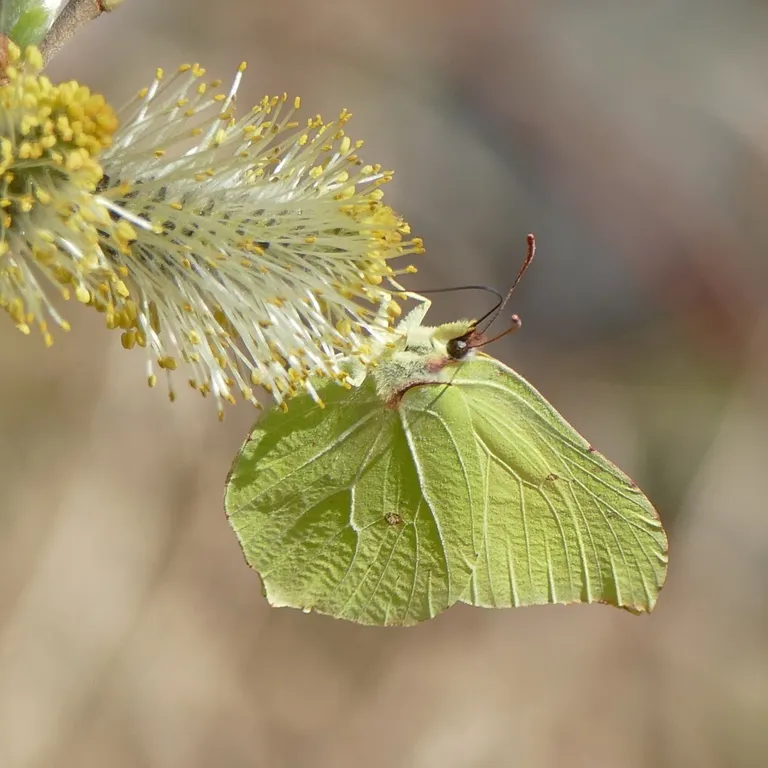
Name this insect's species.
Gonepteryx rhamni
